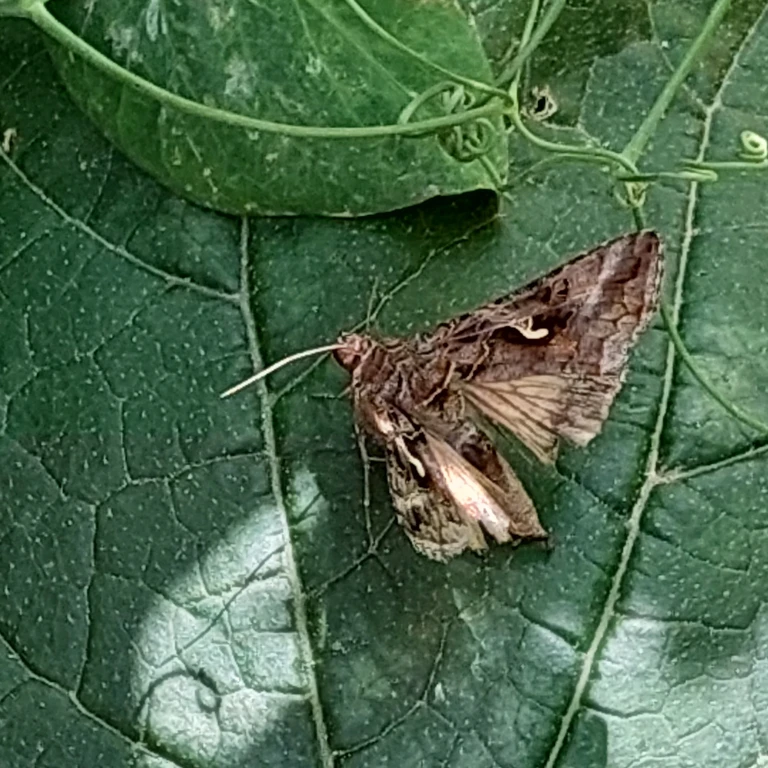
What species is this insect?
Autographa gamma
